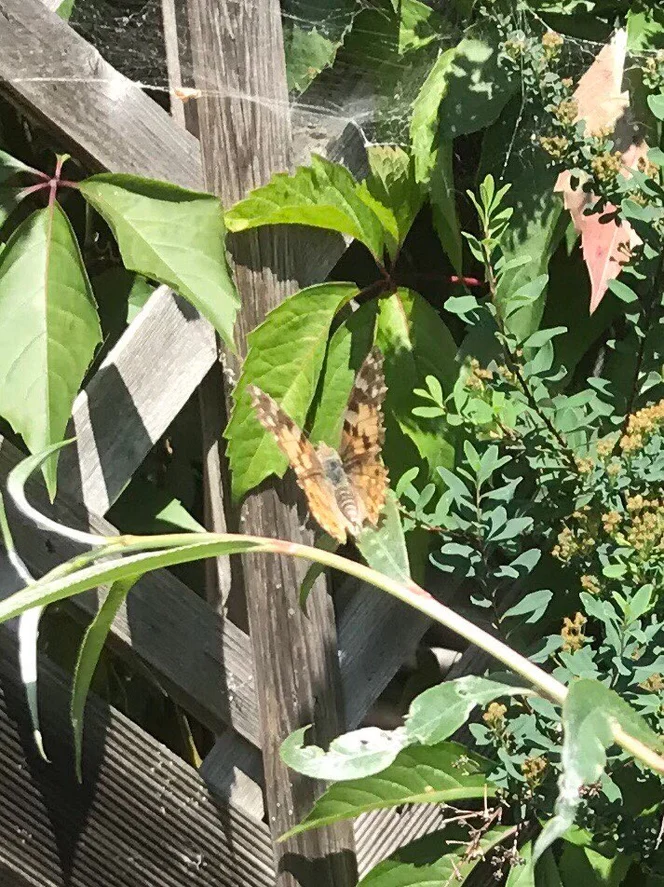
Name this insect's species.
Vanessa cardui
